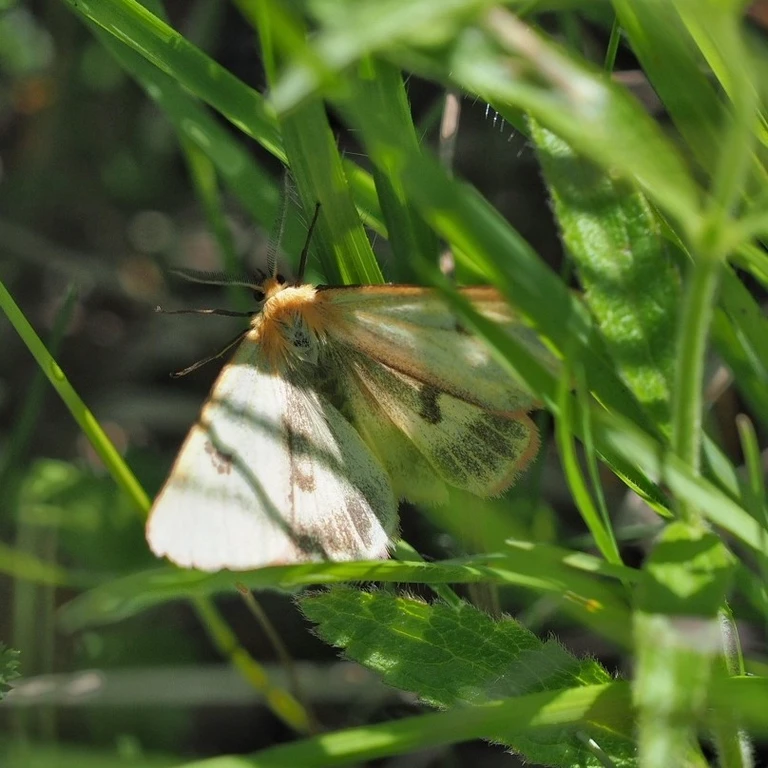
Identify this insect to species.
Diacrisia sannio
